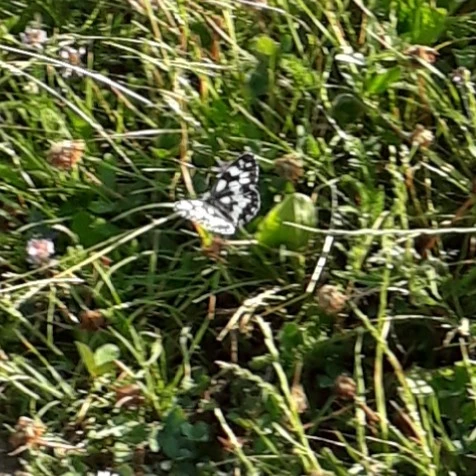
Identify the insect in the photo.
Melanargia galathea
